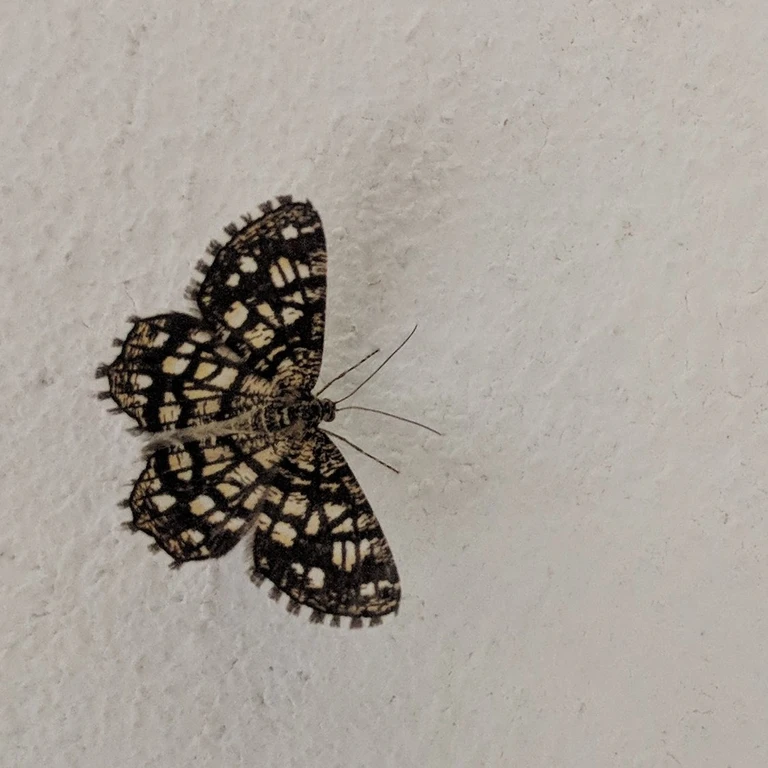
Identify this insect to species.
Chiasmia clathrata
